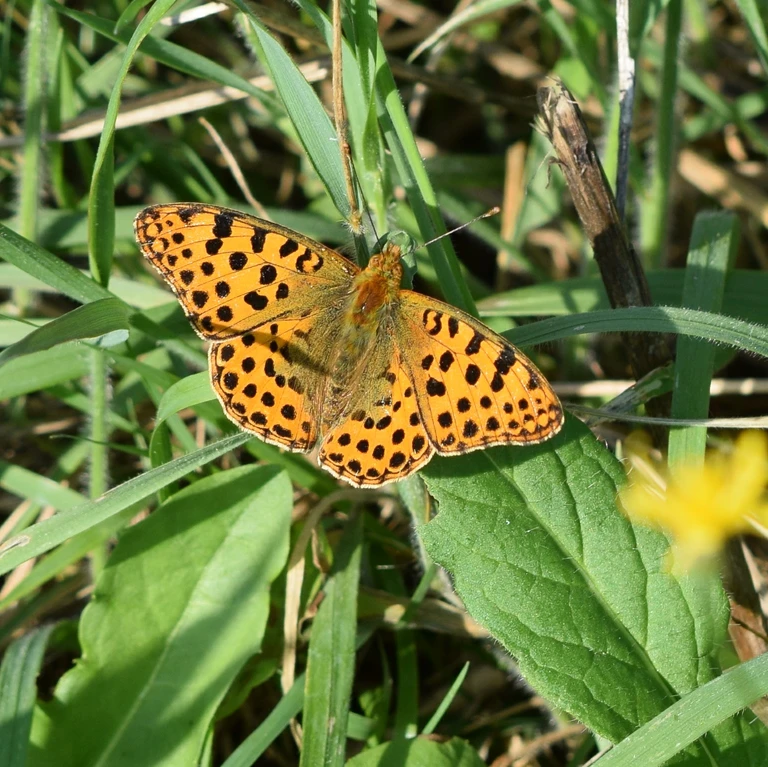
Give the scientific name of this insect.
Issoria lathonia
